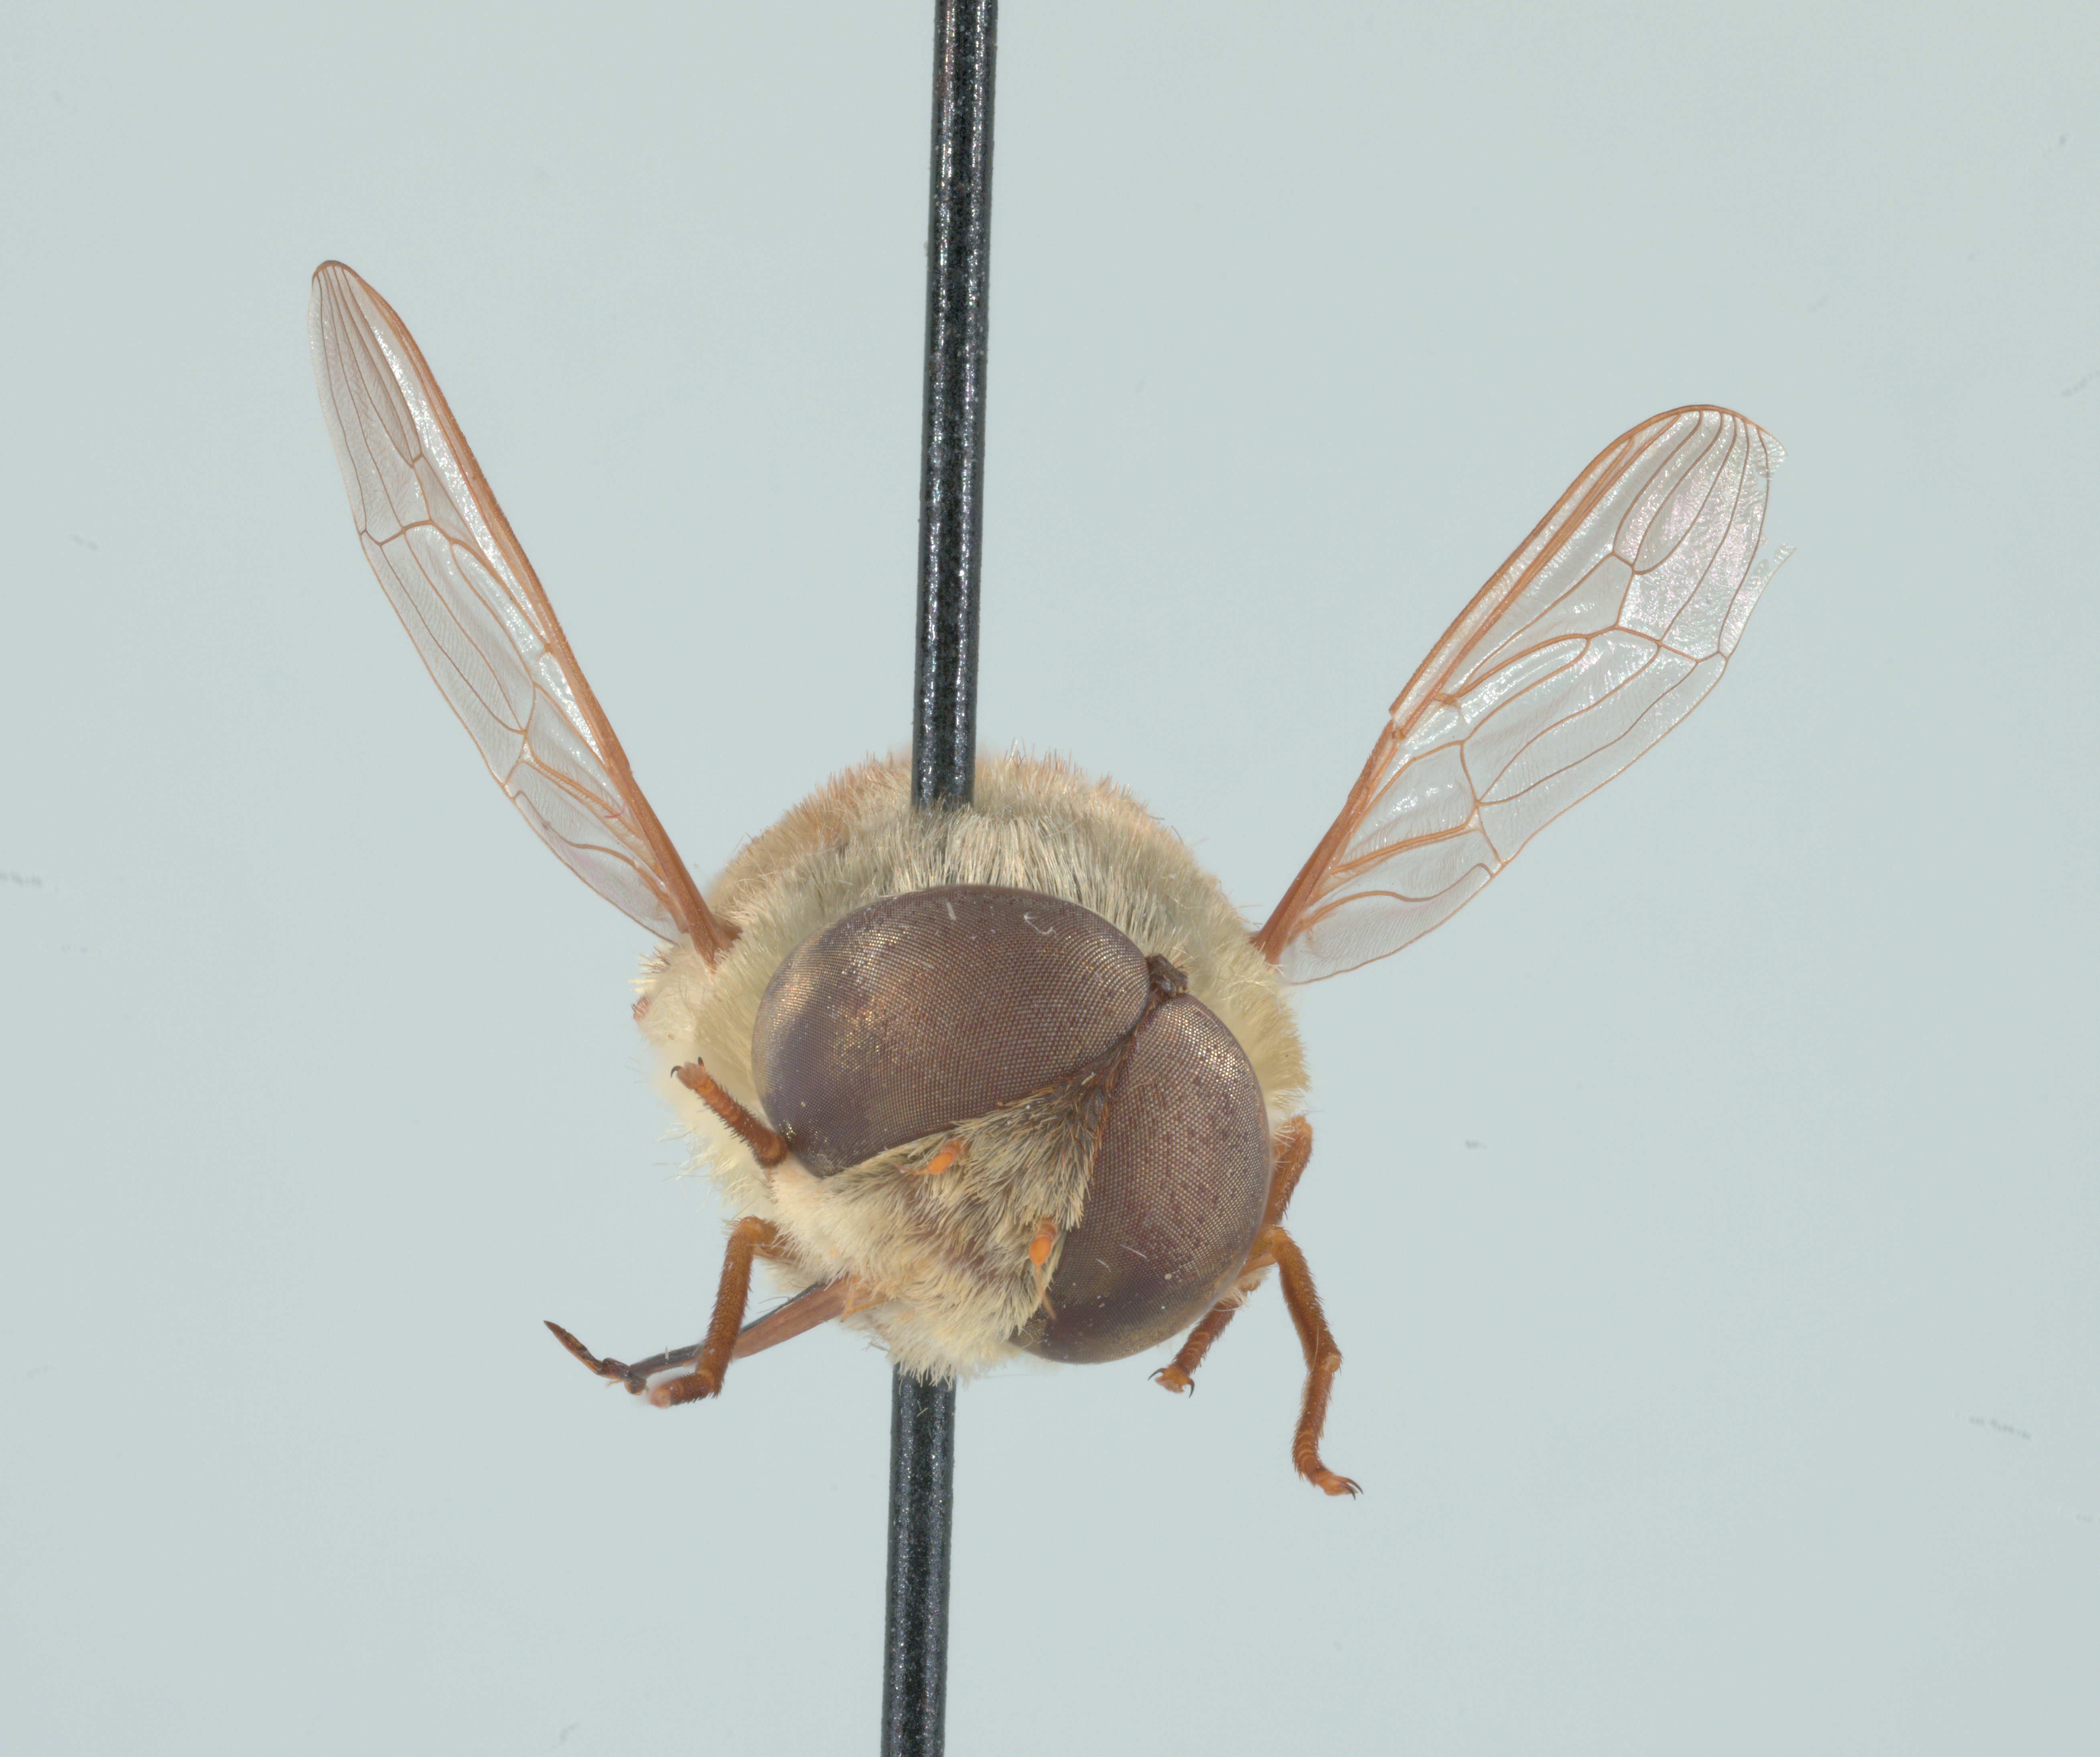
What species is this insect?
Neorhynchocephalus volaticus
